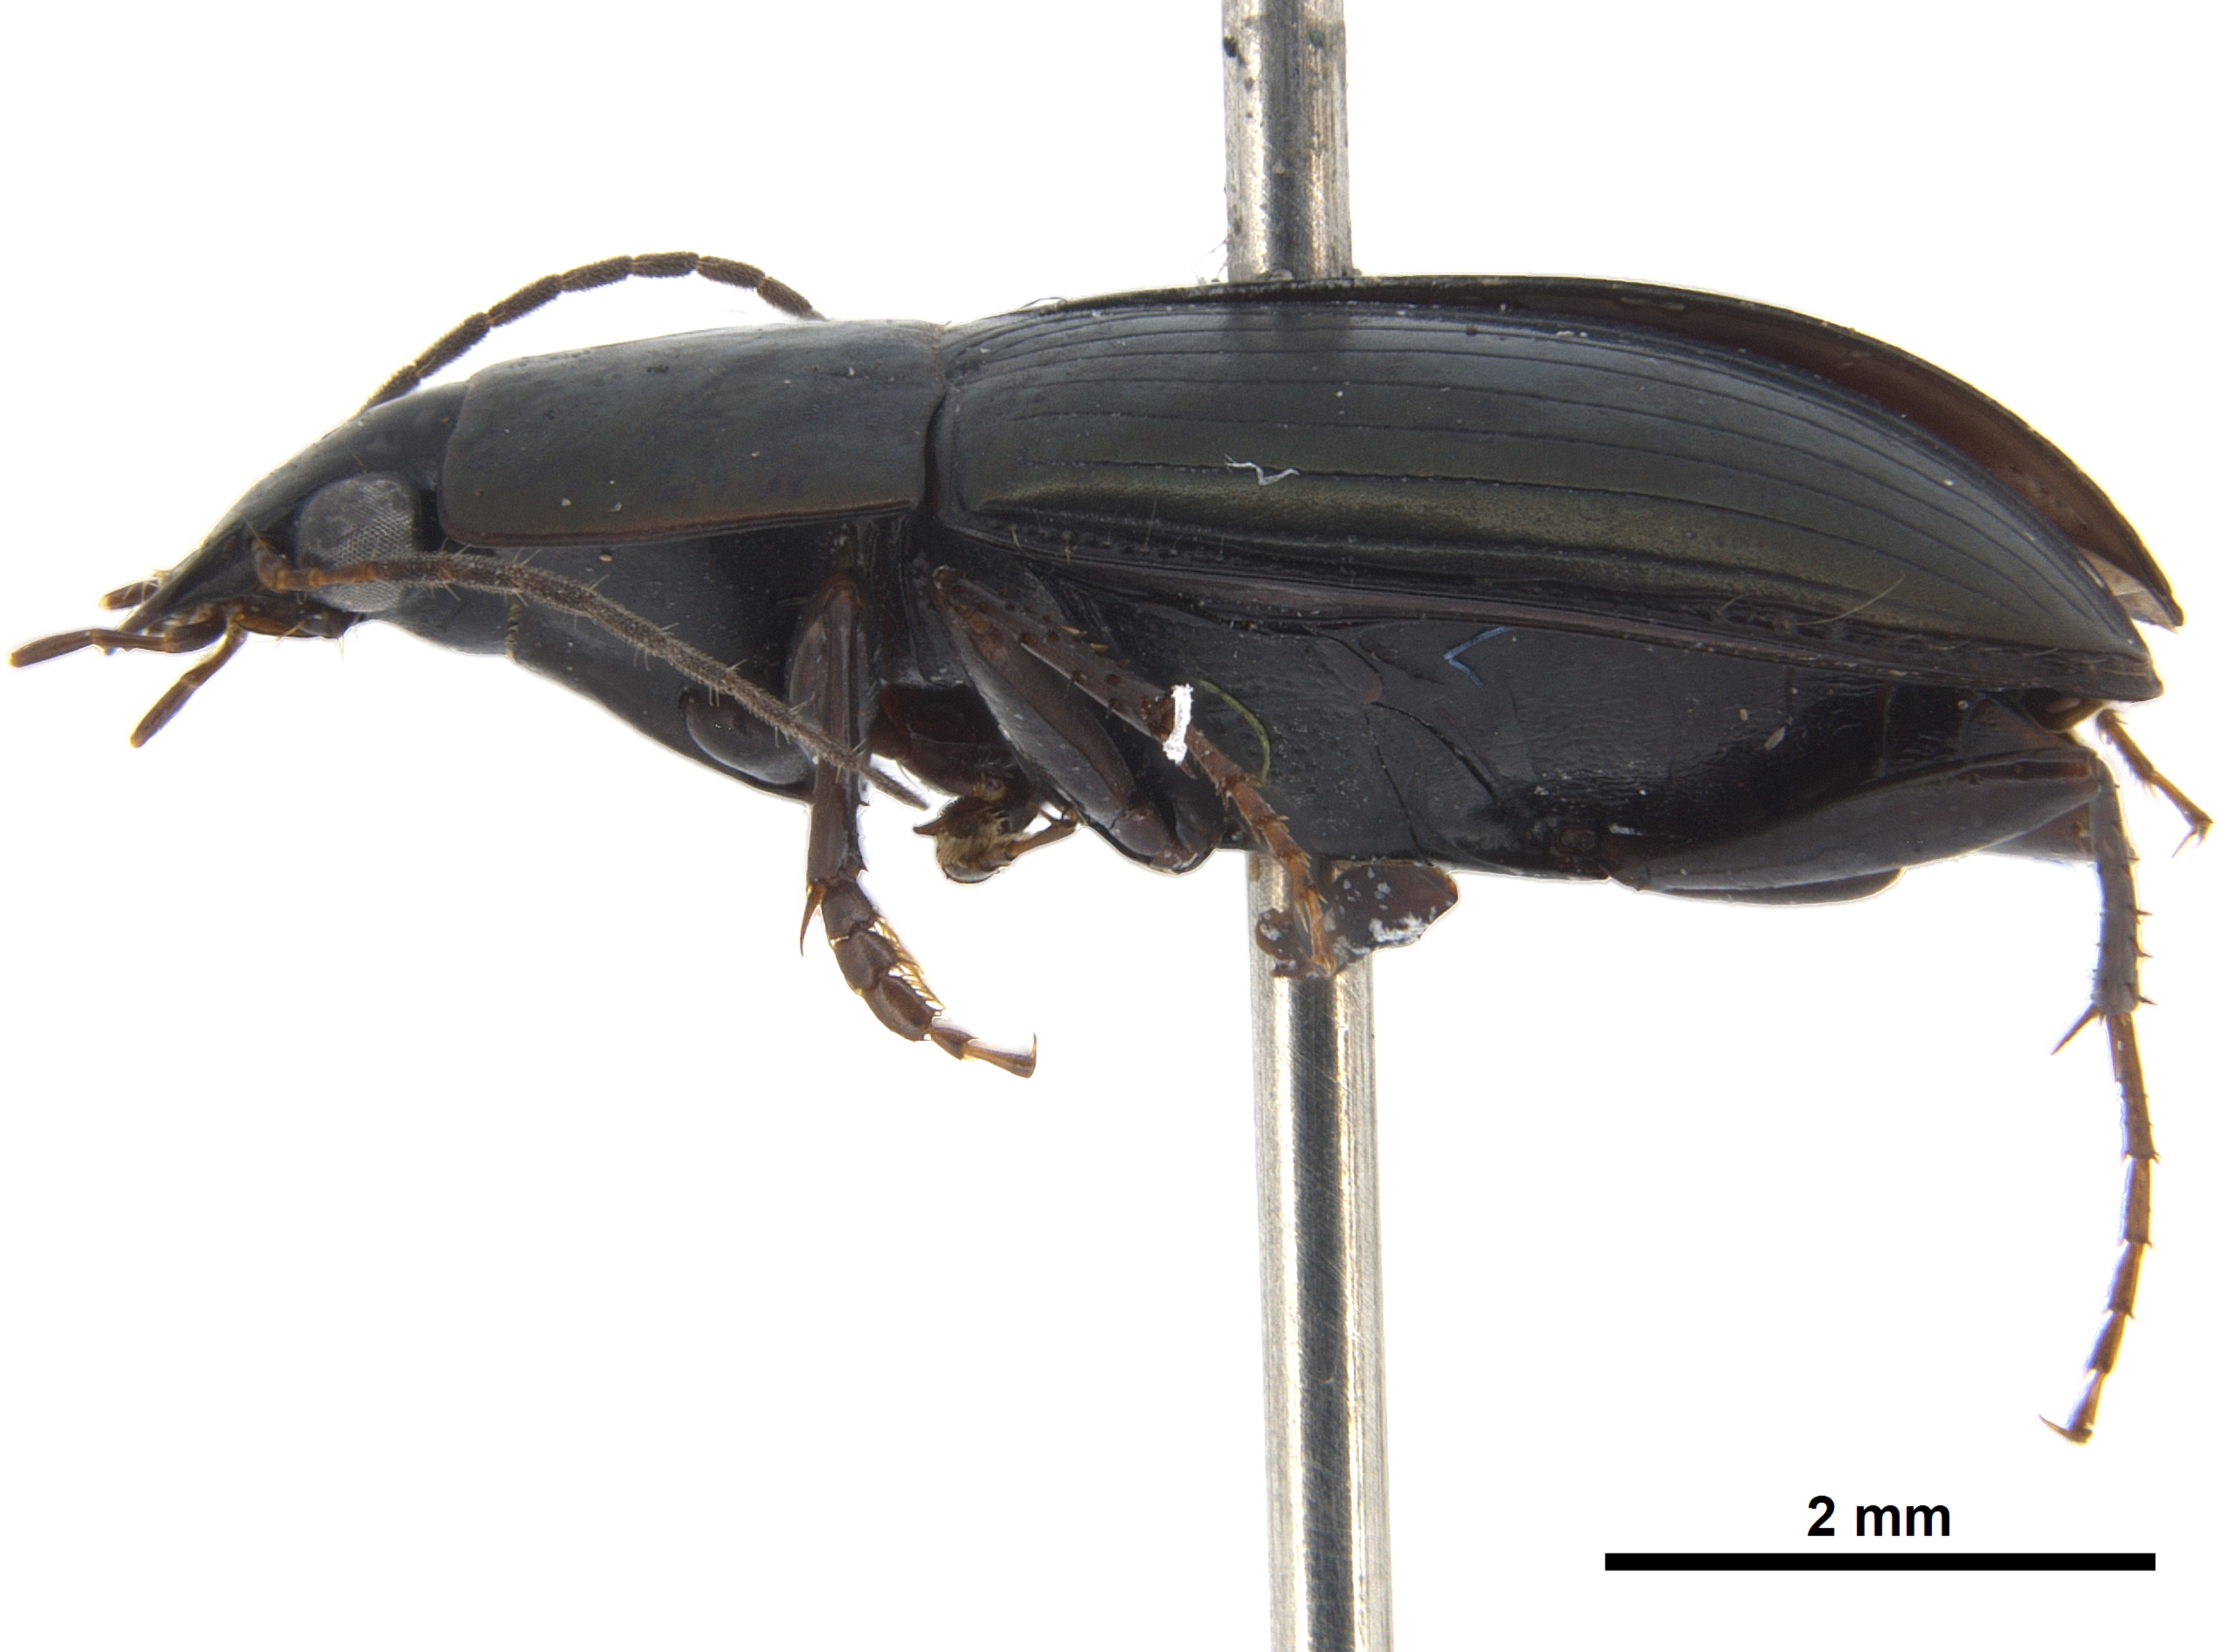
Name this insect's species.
Brachyodes subolivaceus
